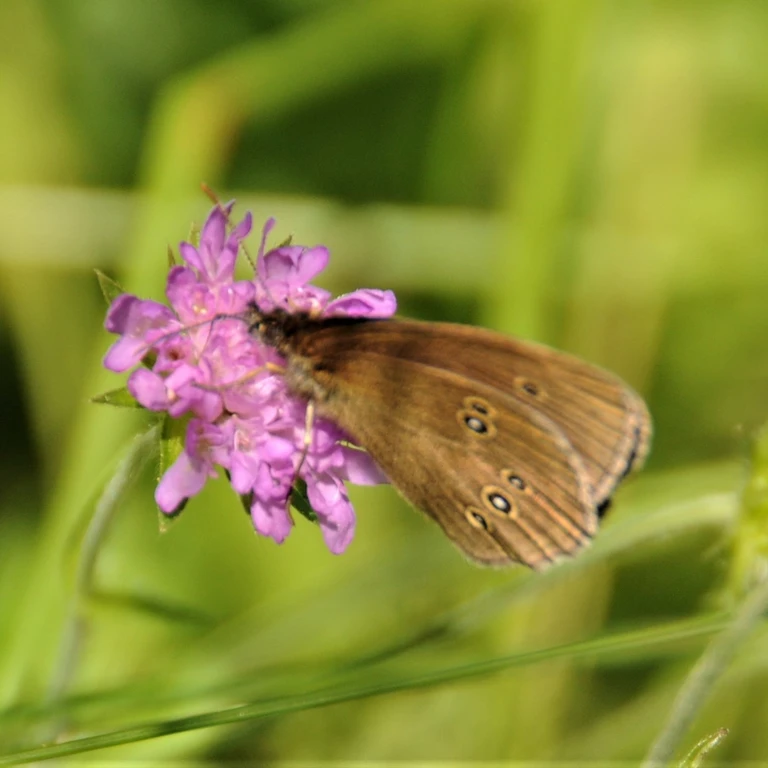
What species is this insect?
Aphantopus hyperantus
